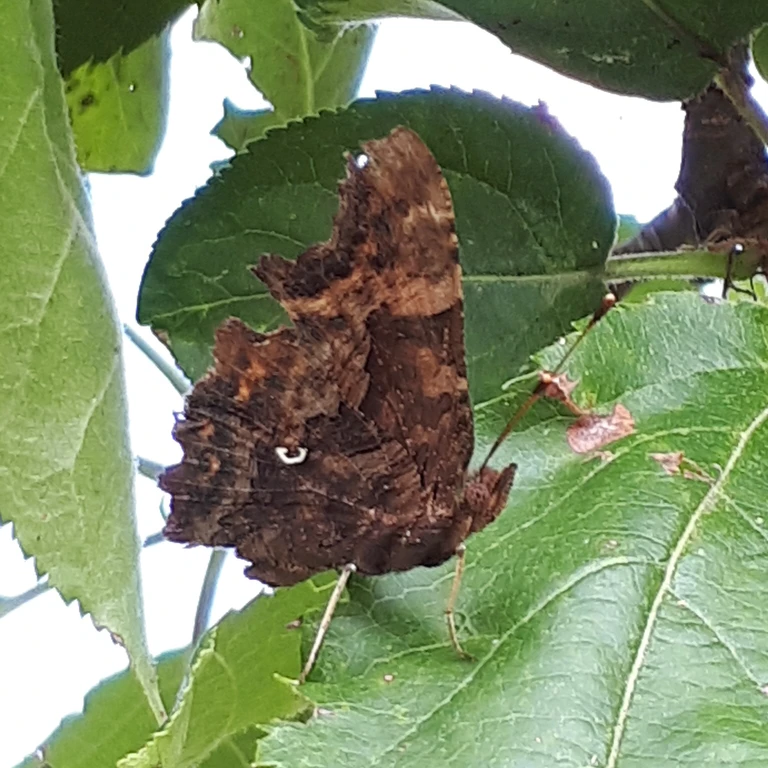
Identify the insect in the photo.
Polygonia c-album
